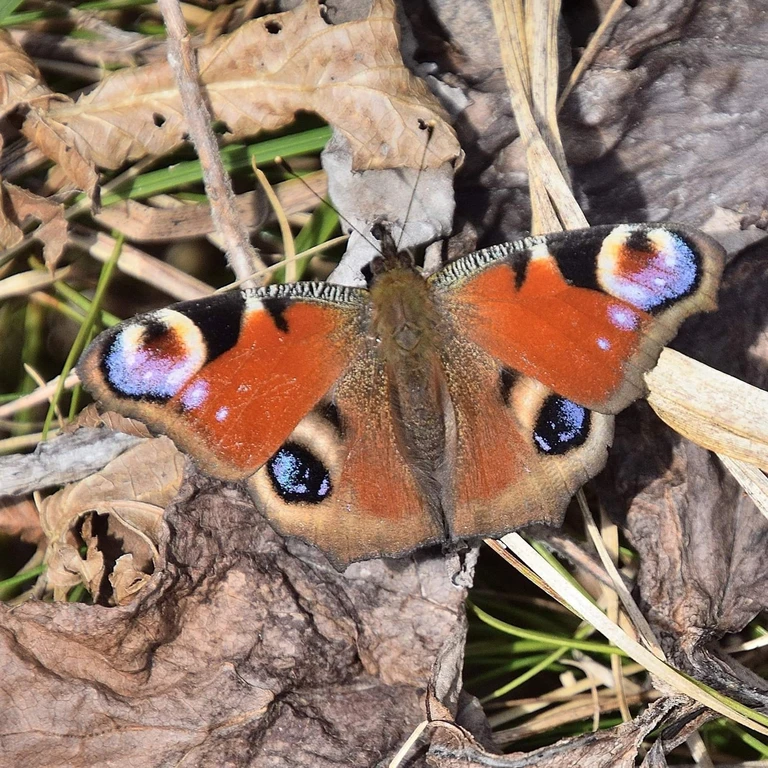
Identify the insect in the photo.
Aglais io
